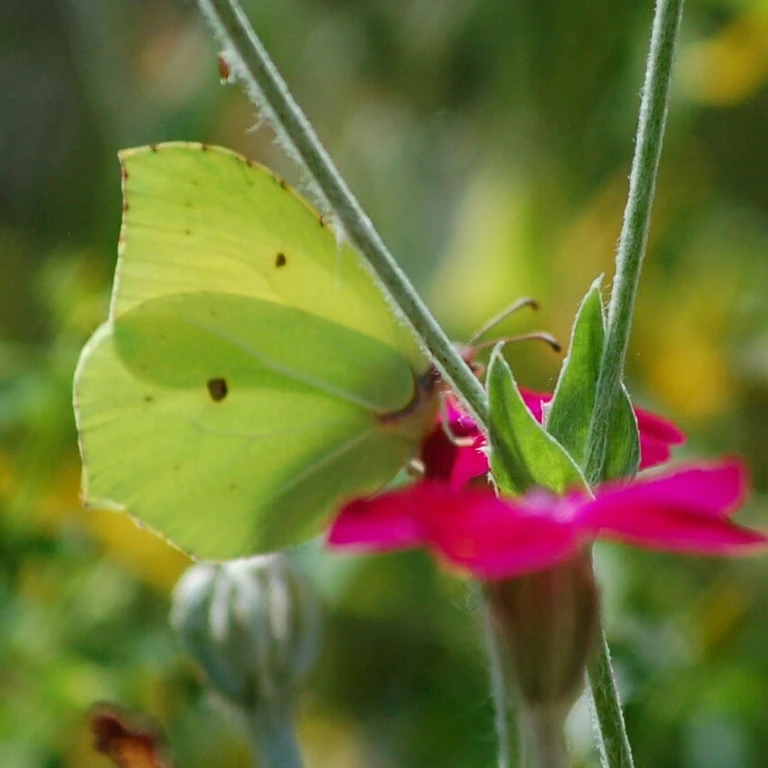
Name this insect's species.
Gonepteryx rhamni
